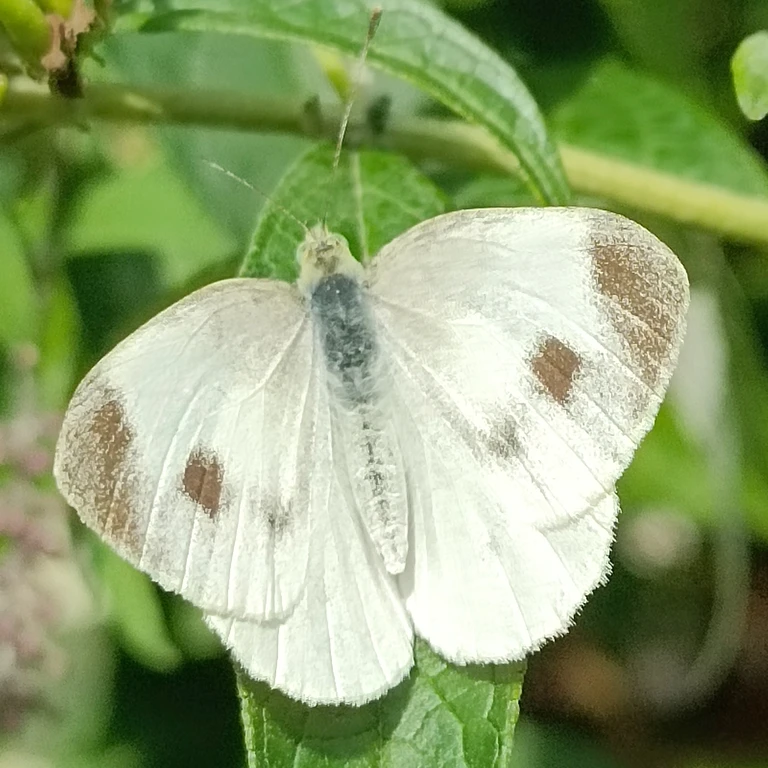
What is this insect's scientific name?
Pieris mannii
